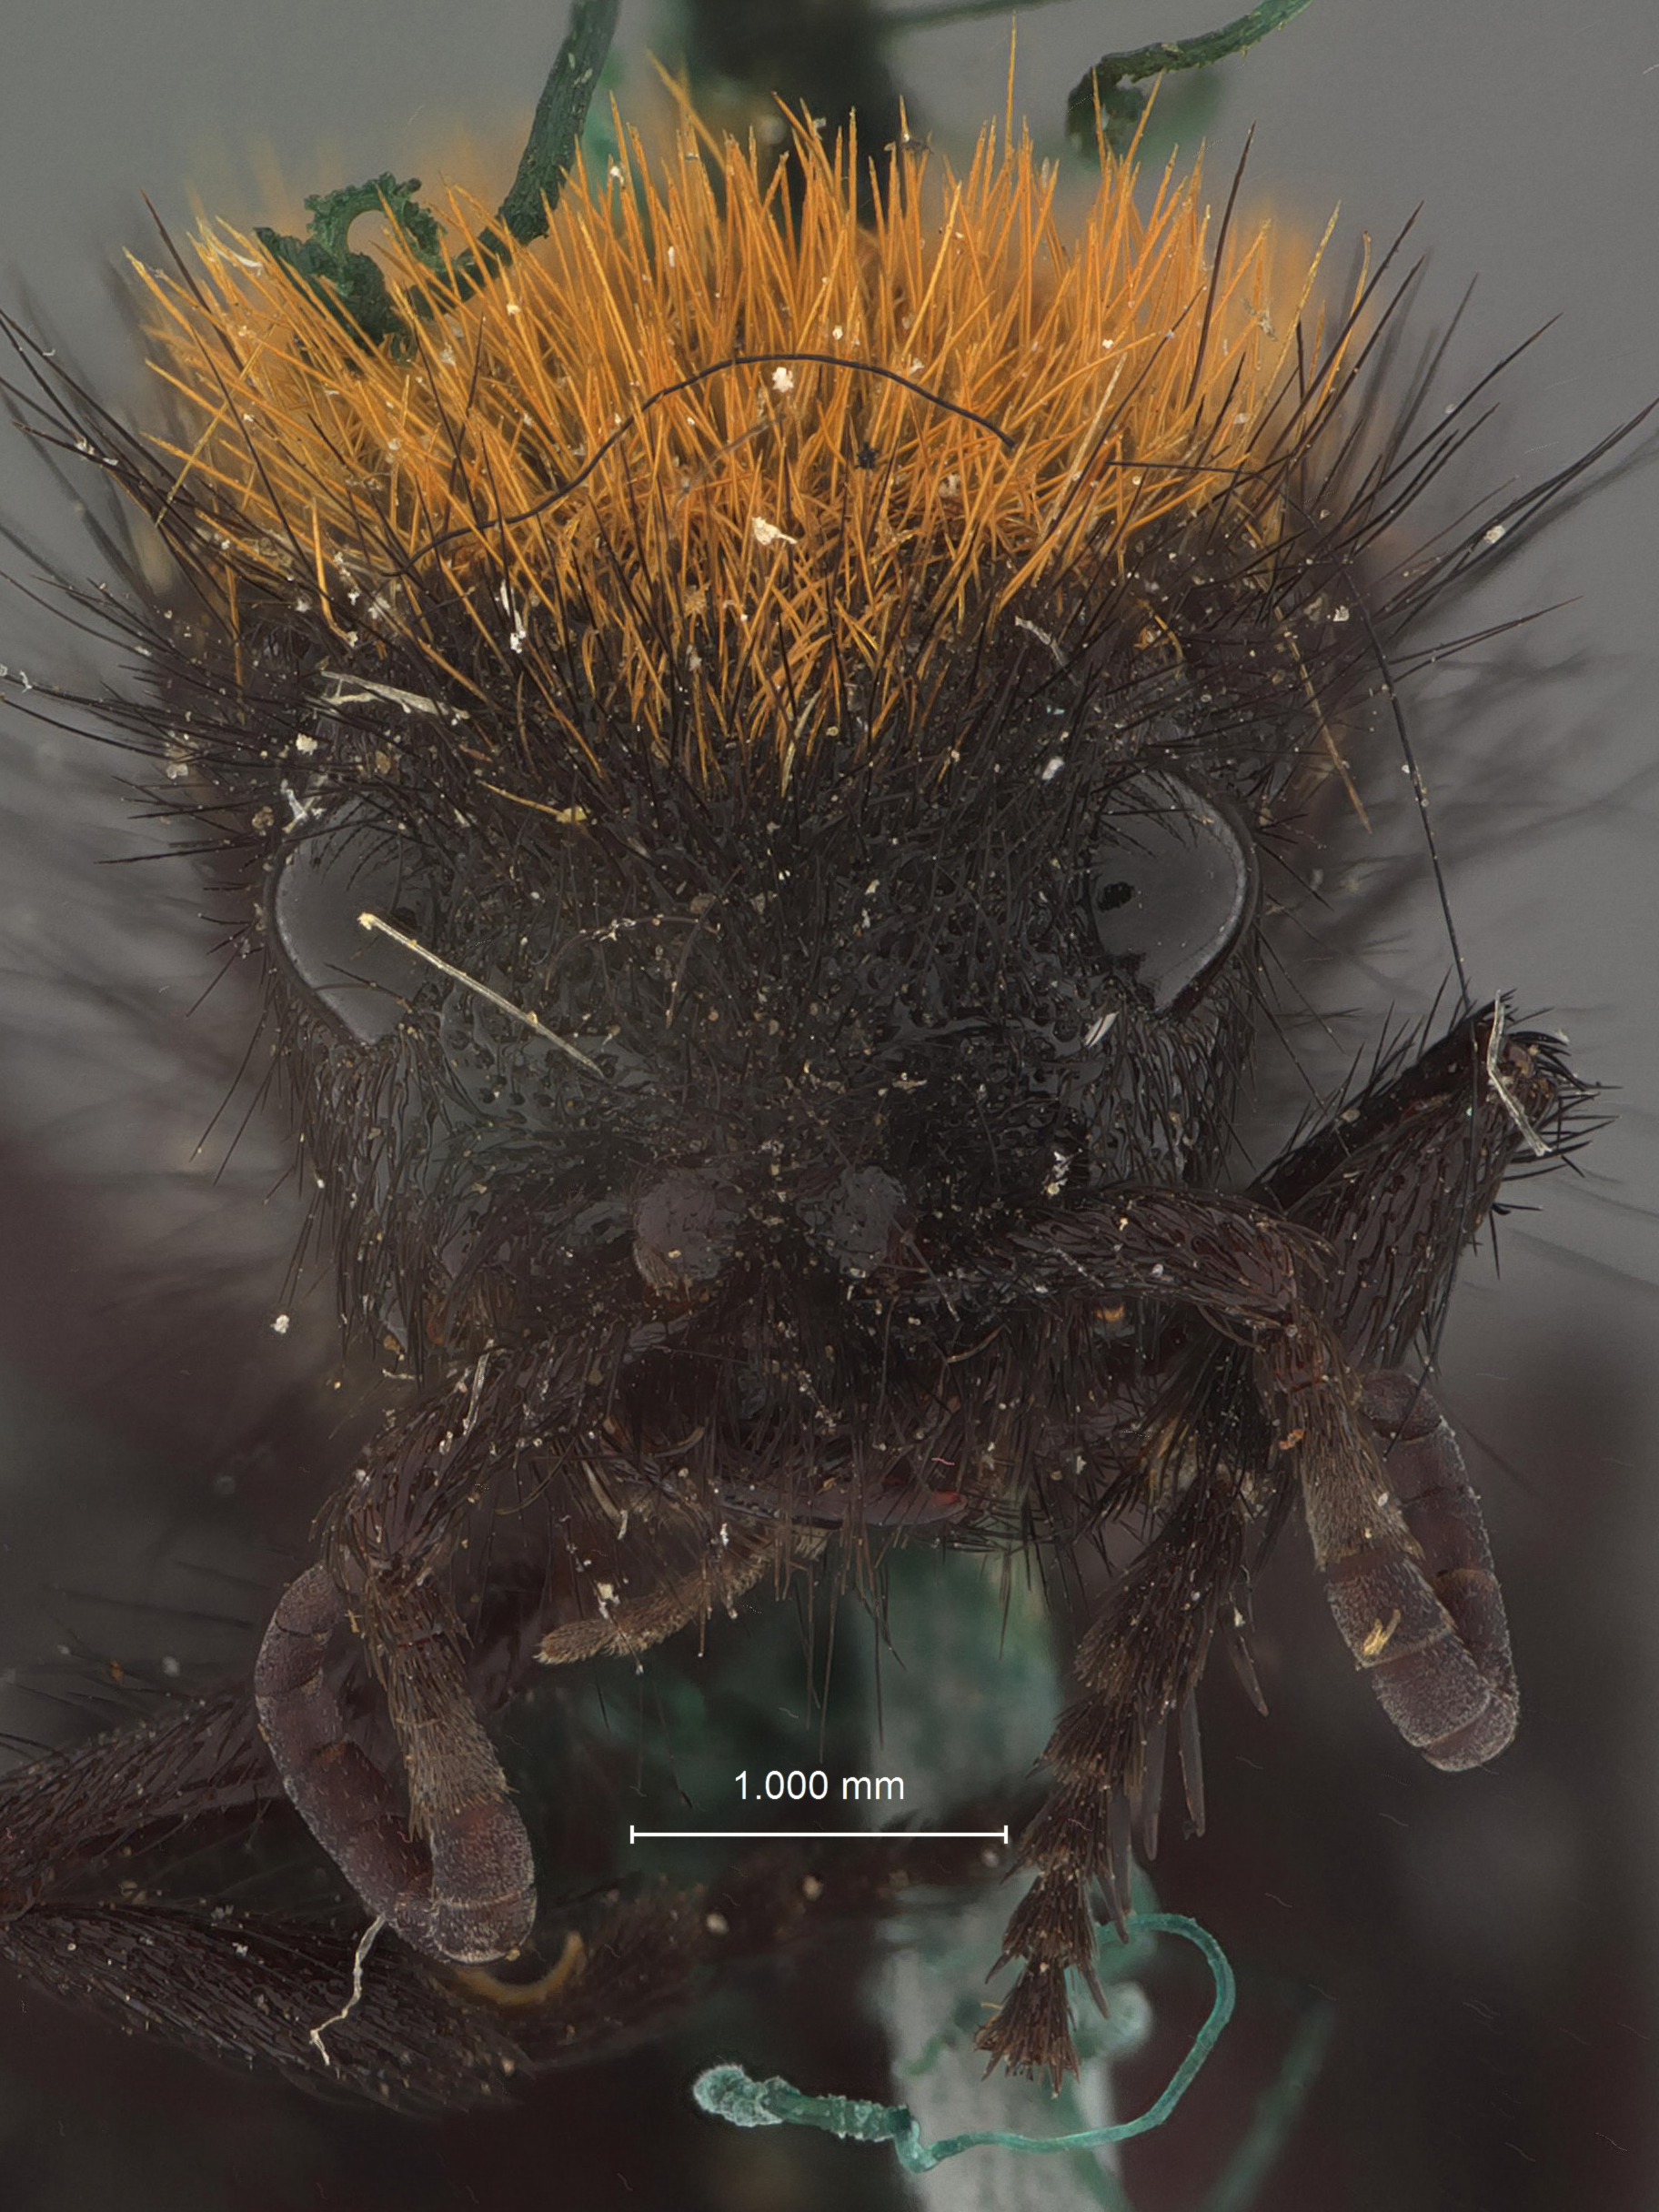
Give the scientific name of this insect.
Dasymutilla homole
